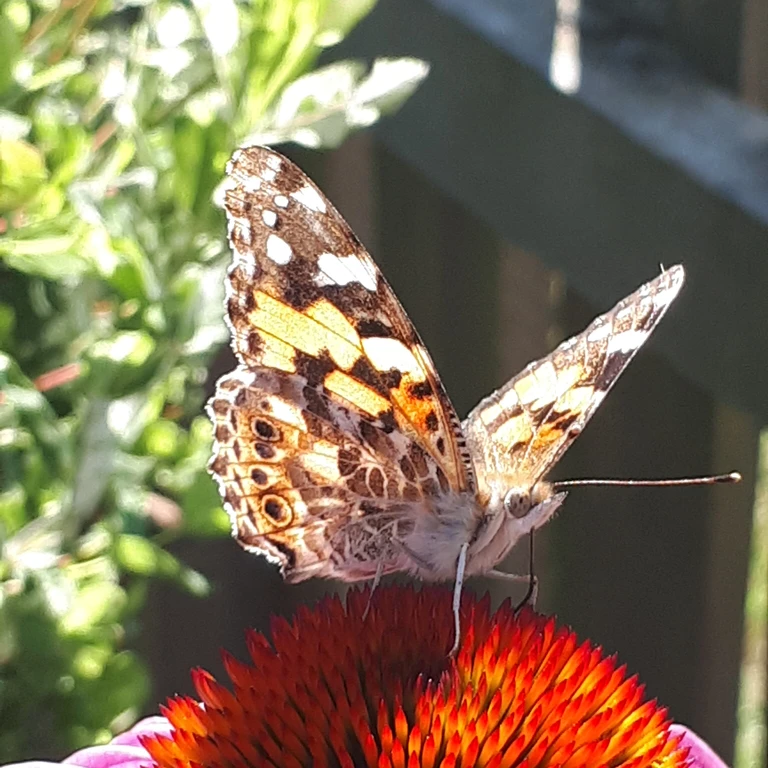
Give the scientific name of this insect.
Vanessa cardui
